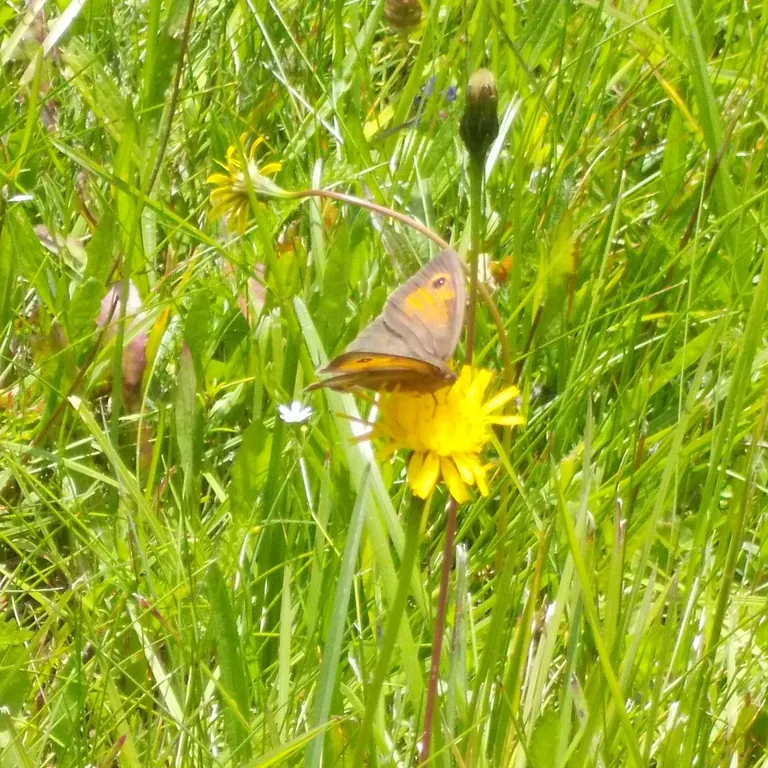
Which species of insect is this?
Maniola jurtina
